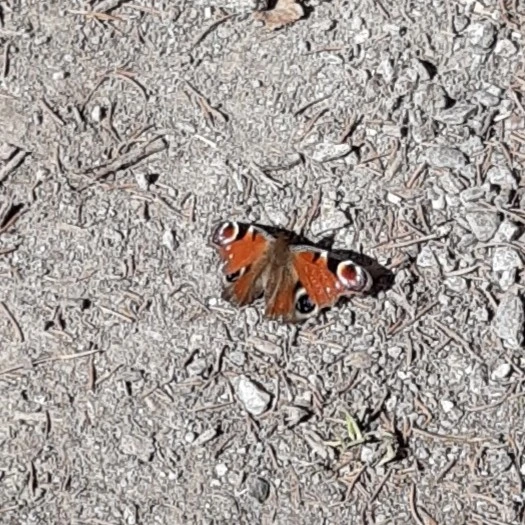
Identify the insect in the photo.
Aglais io
